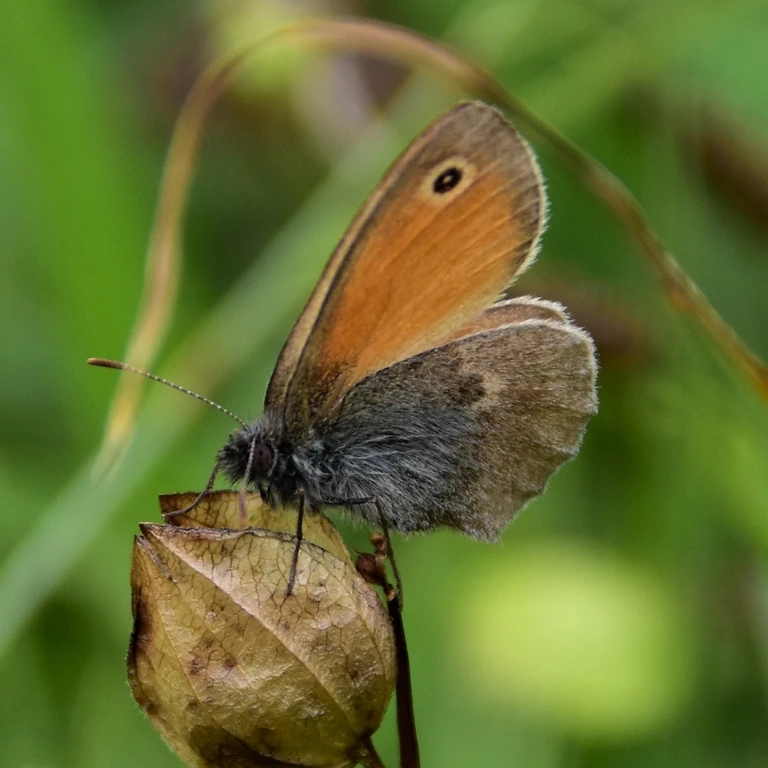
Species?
Coenonympha pamphilus
